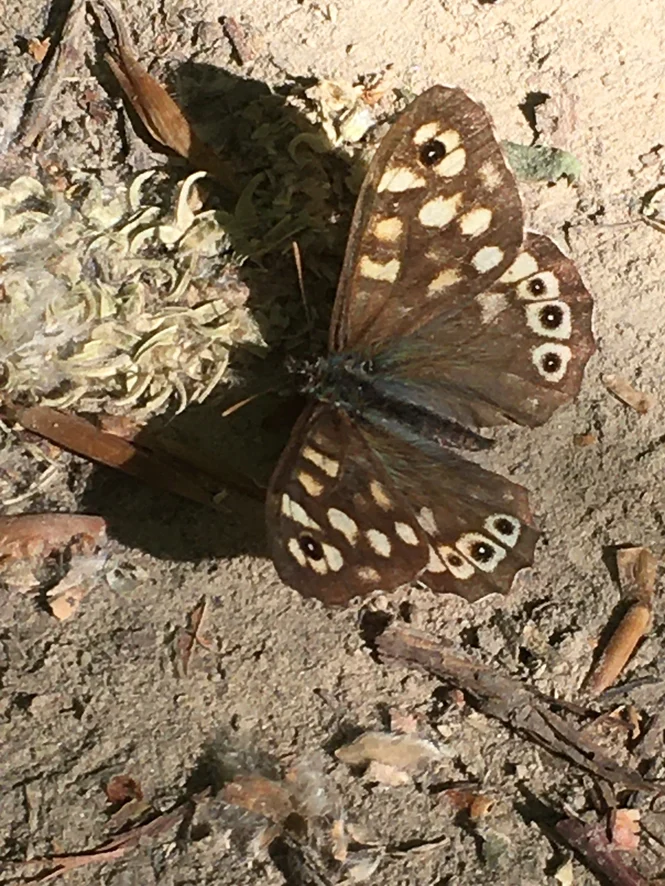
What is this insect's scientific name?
Pararge aegeria
